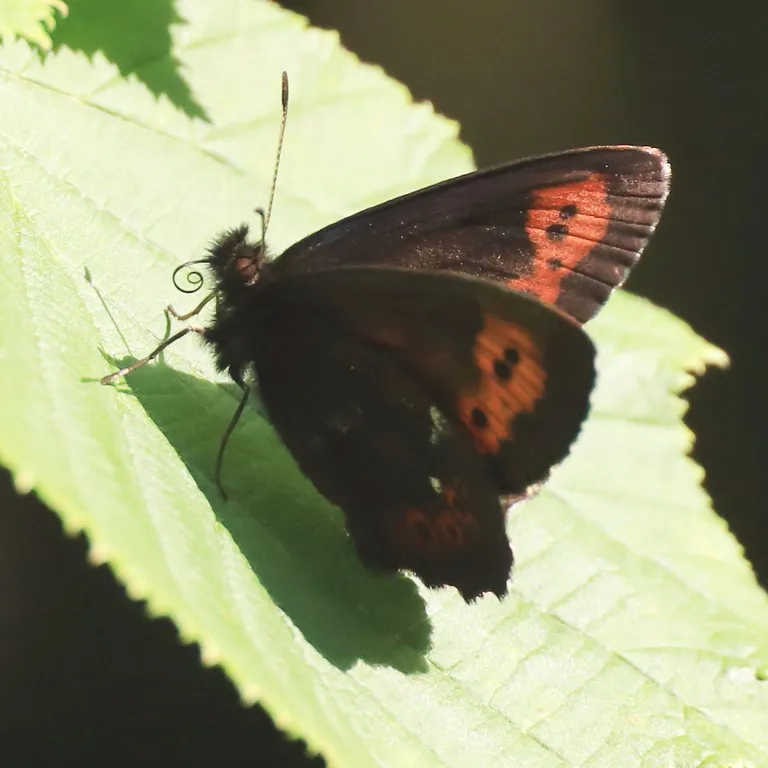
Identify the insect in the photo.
Erebia ligea
